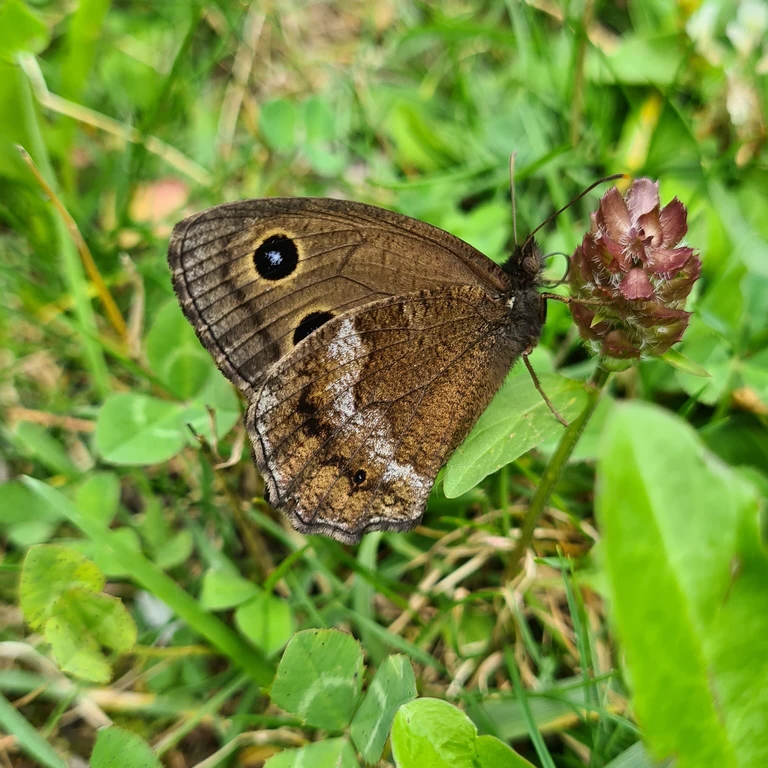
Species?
Minois dryas
